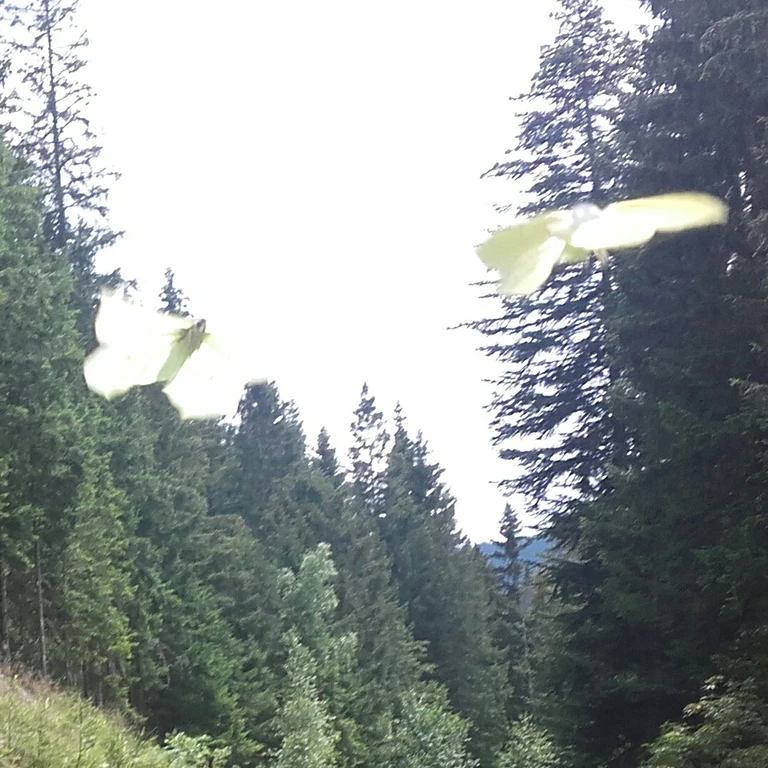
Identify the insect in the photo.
Gonepteryx rhamni
